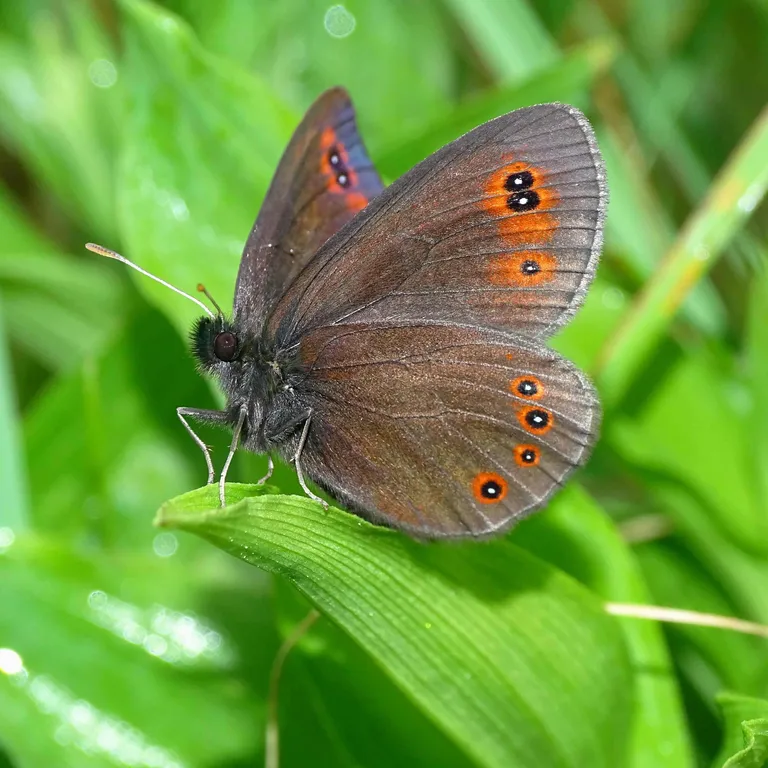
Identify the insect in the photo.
Erebia medusa
